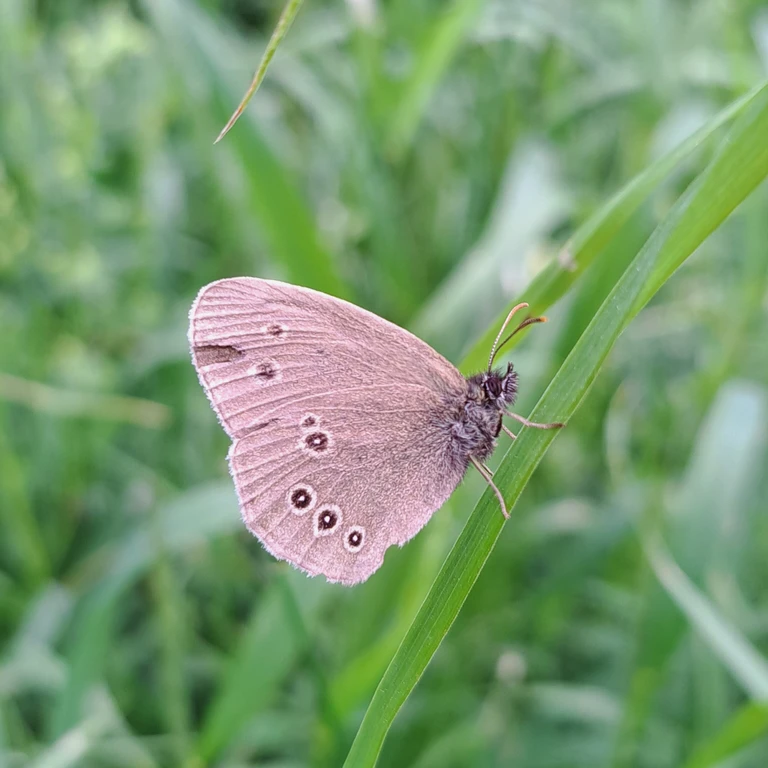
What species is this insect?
Aphantopus hyperantus
